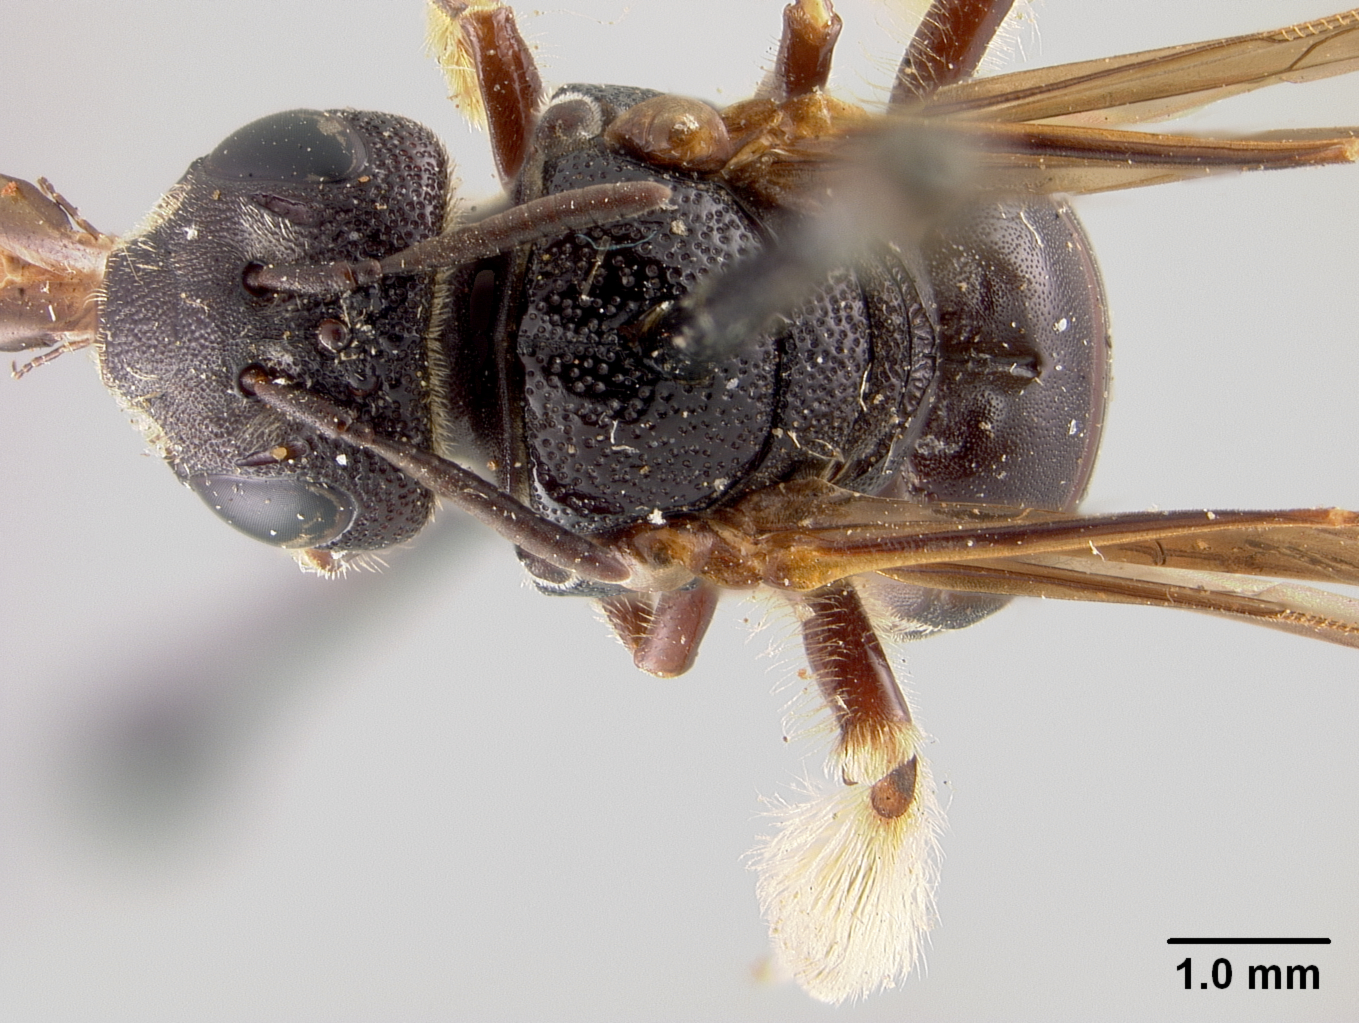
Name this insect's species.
Protandrenopsis fuscipennis
